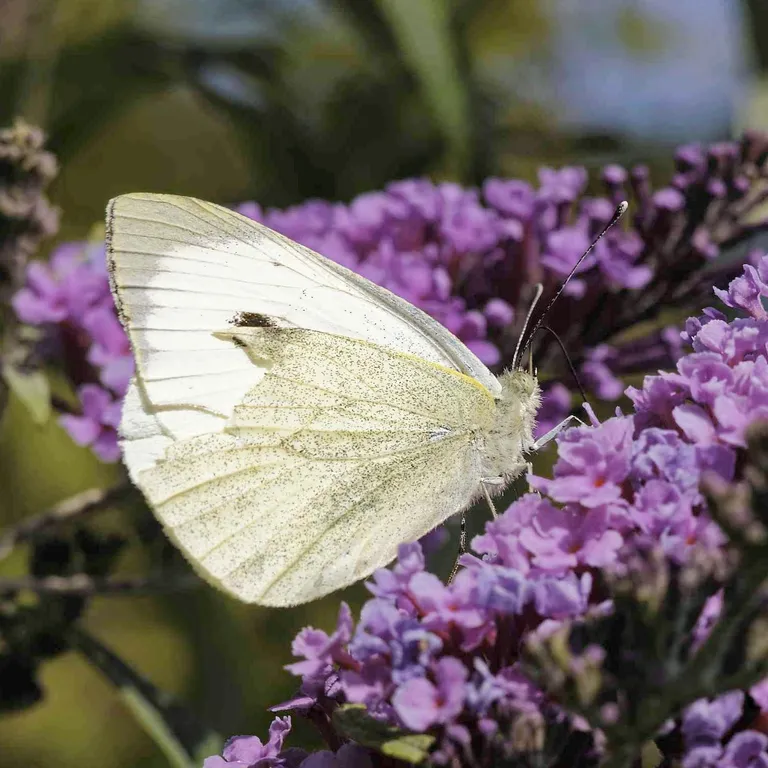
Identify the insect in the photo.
Pieris brassicae
